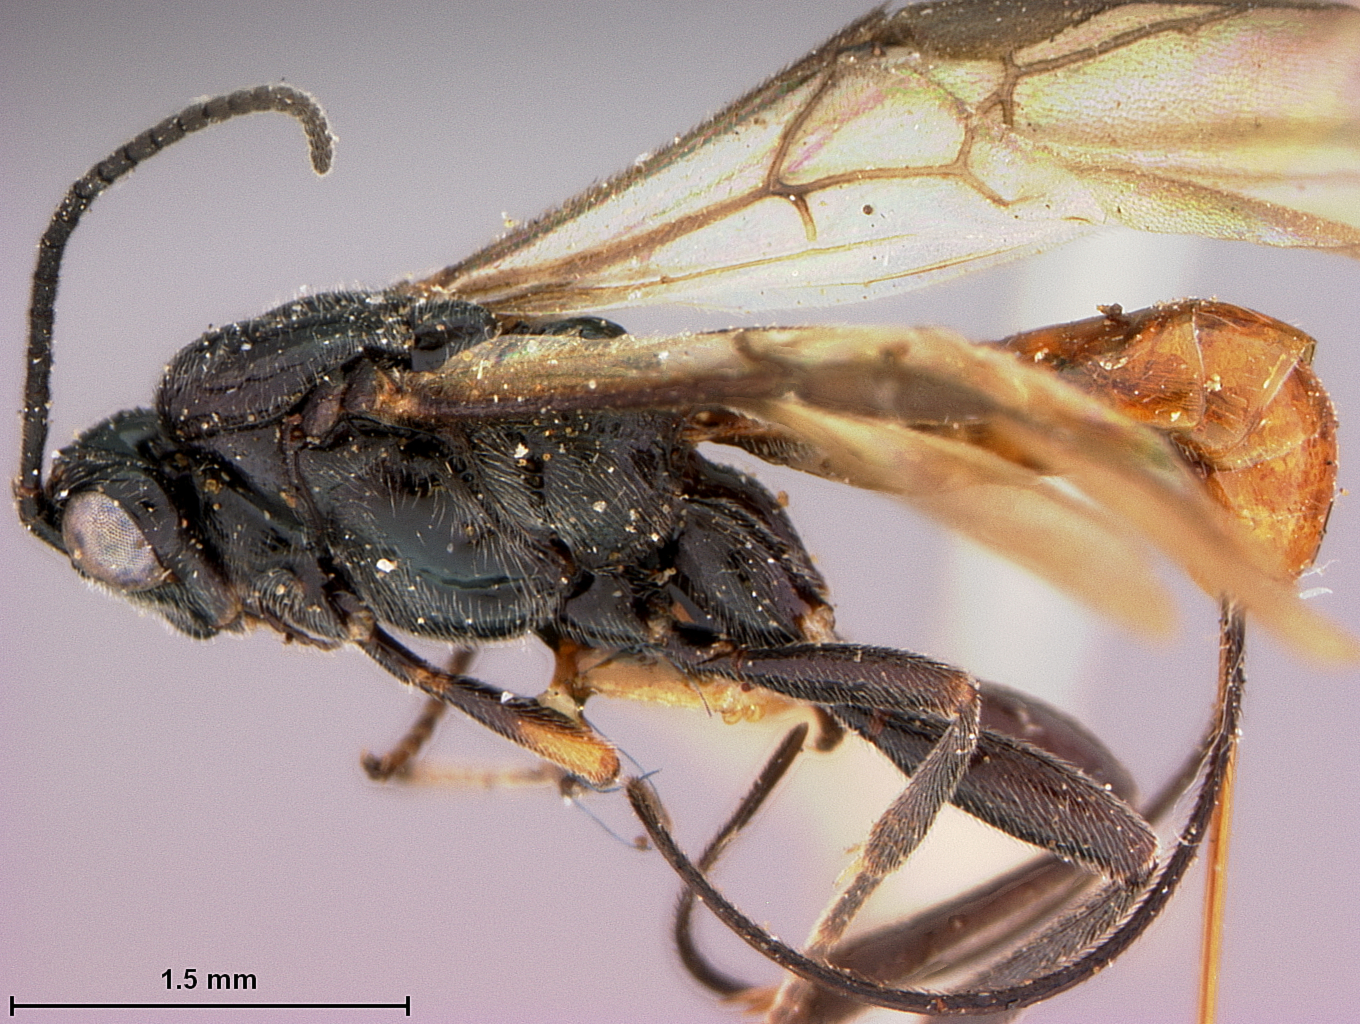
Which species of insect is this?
Bassus bakeri
